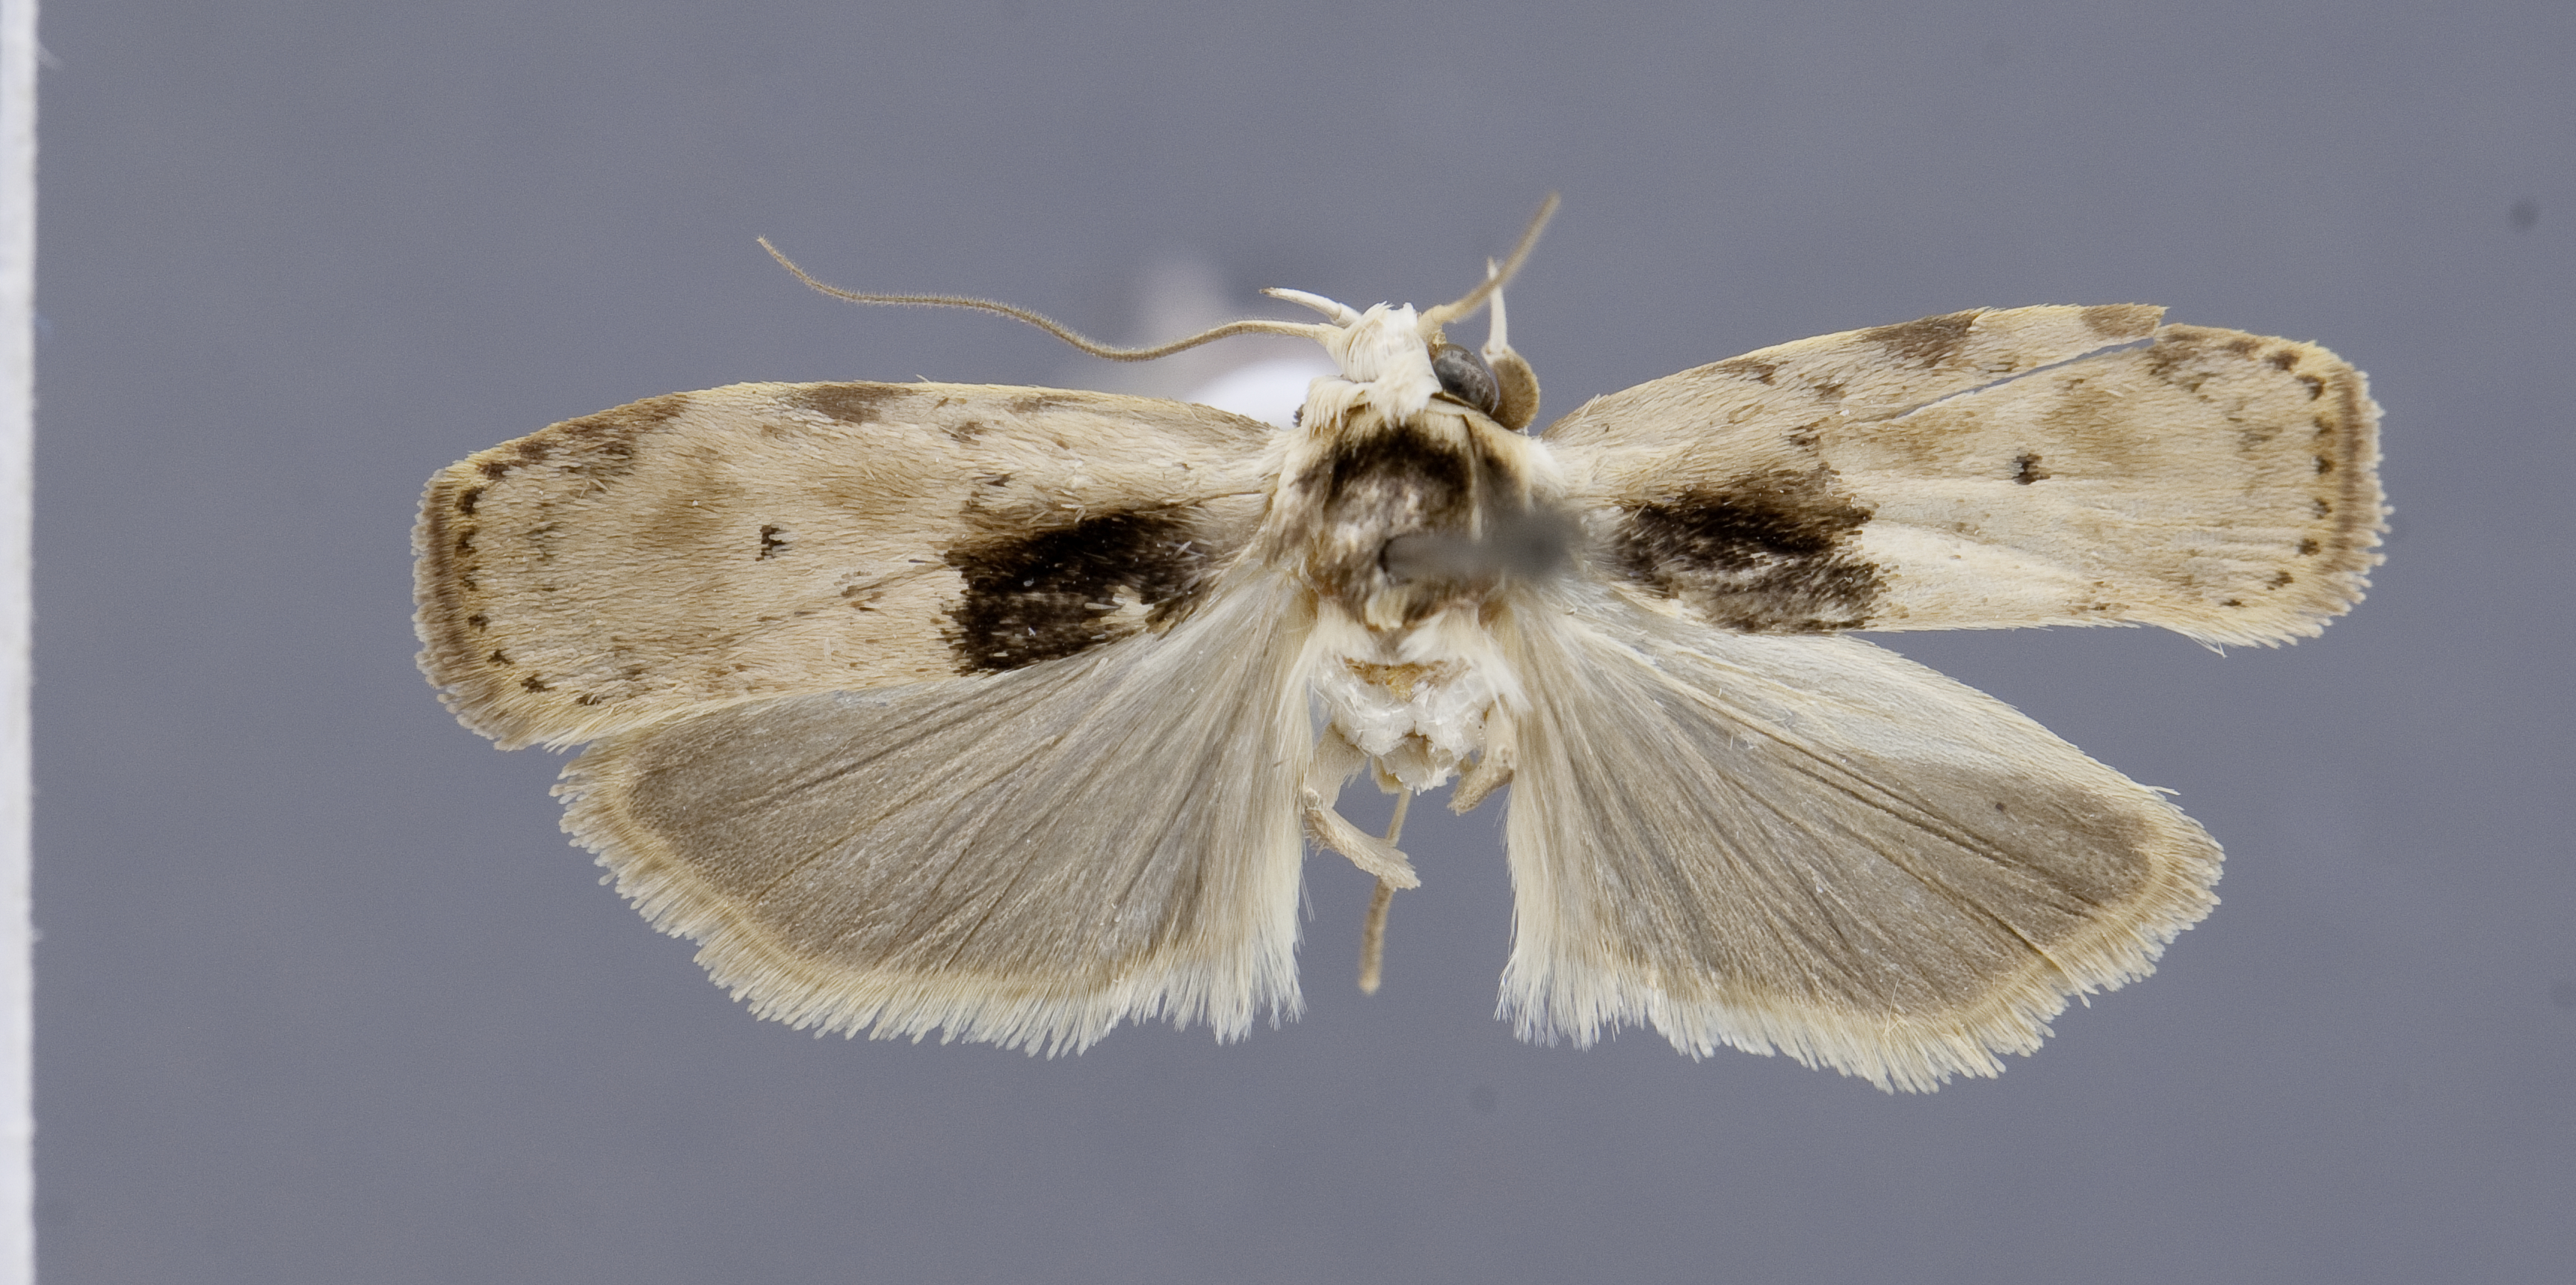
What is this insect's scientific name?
Cerconota dimorpha
